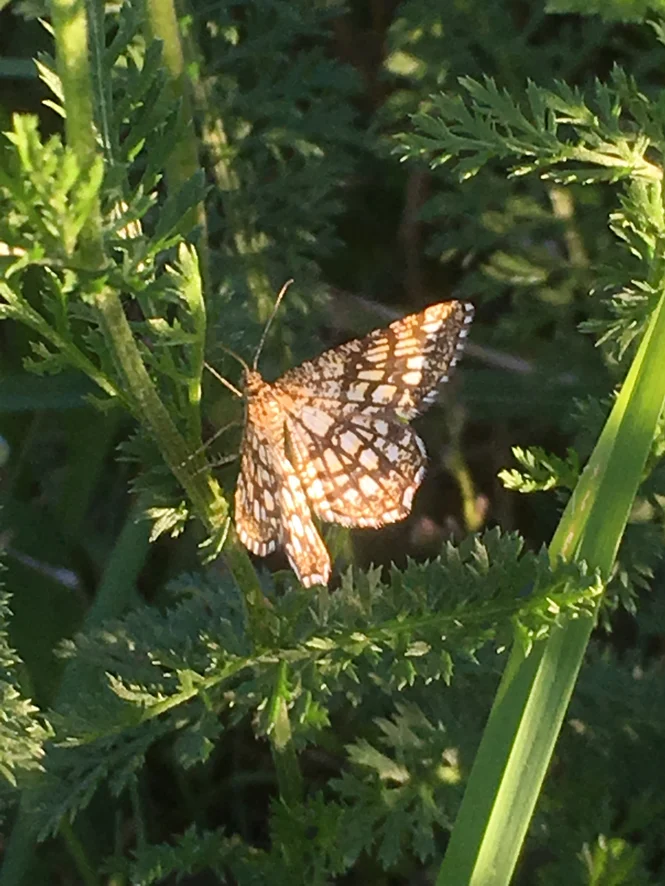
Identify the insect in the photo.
Chiasmia clathrata
